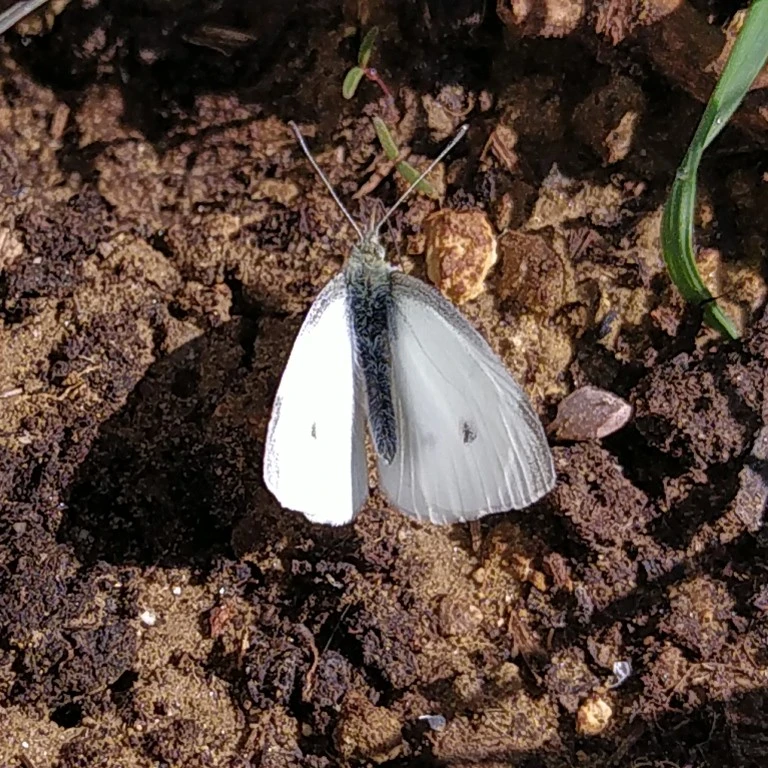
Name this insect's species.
Pieris rapae
